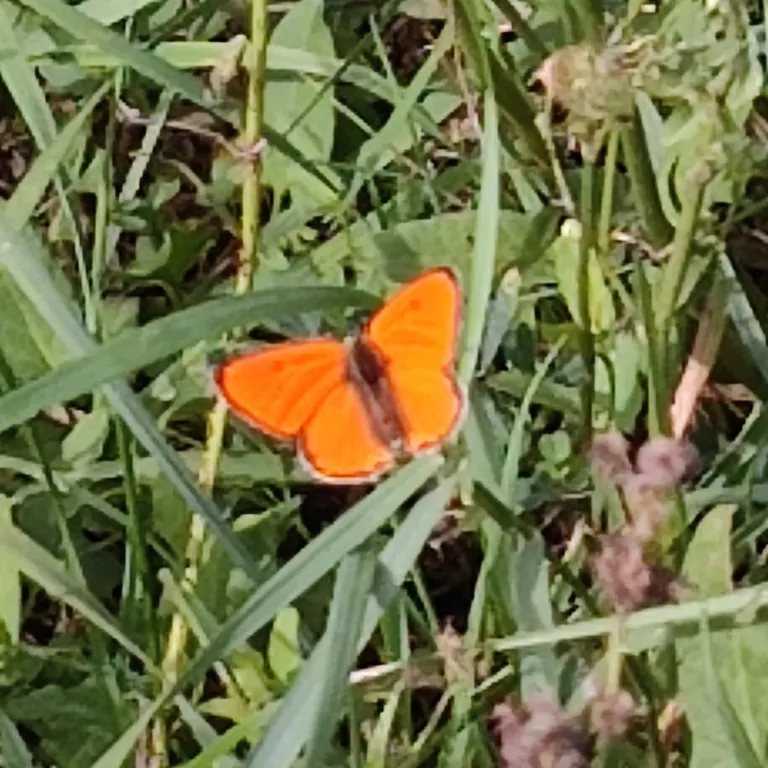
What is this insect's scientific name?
Lycaena dispar
